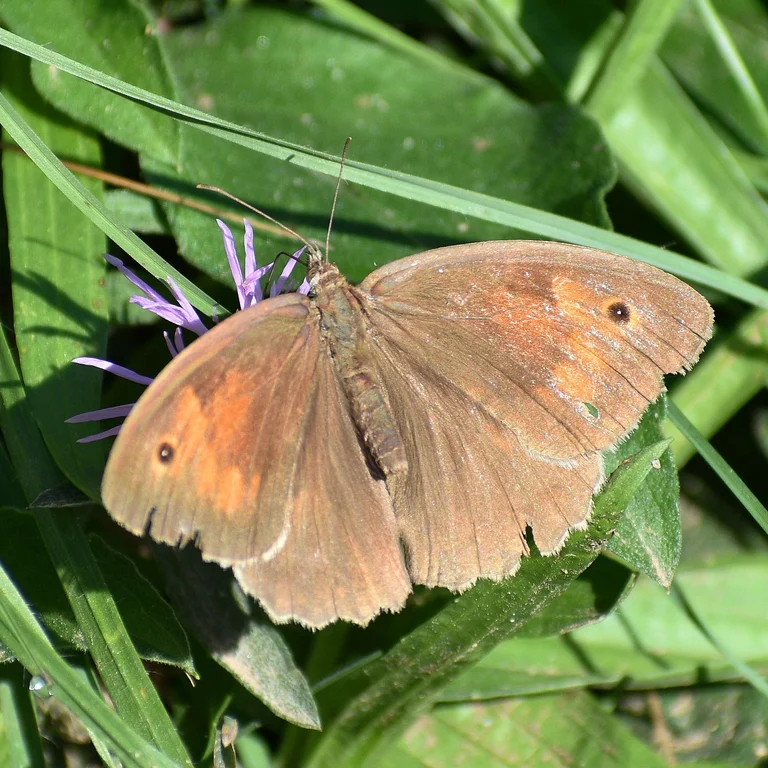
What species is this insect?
Maniola jurtina
